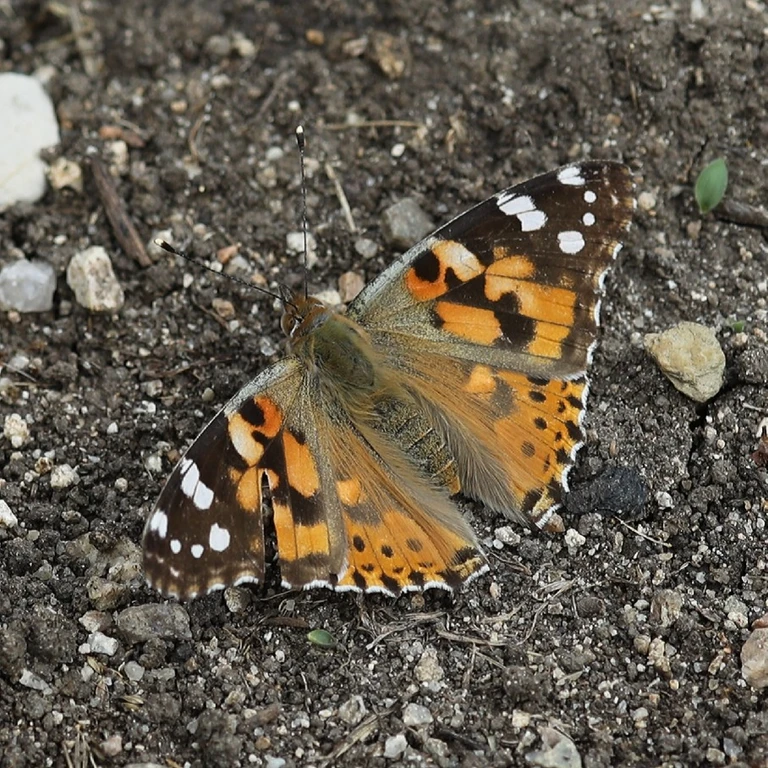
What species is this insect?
Vanessa cardui
